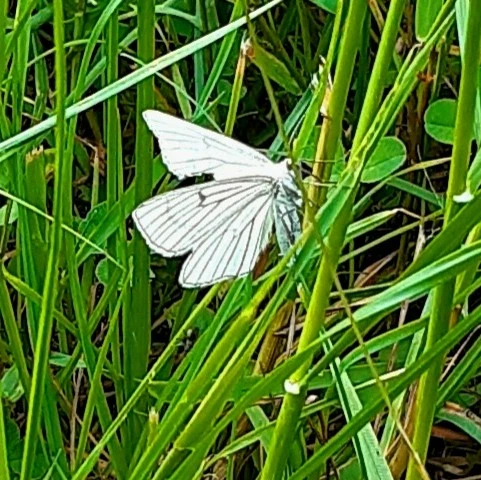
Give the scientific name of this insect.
Siona lineata
